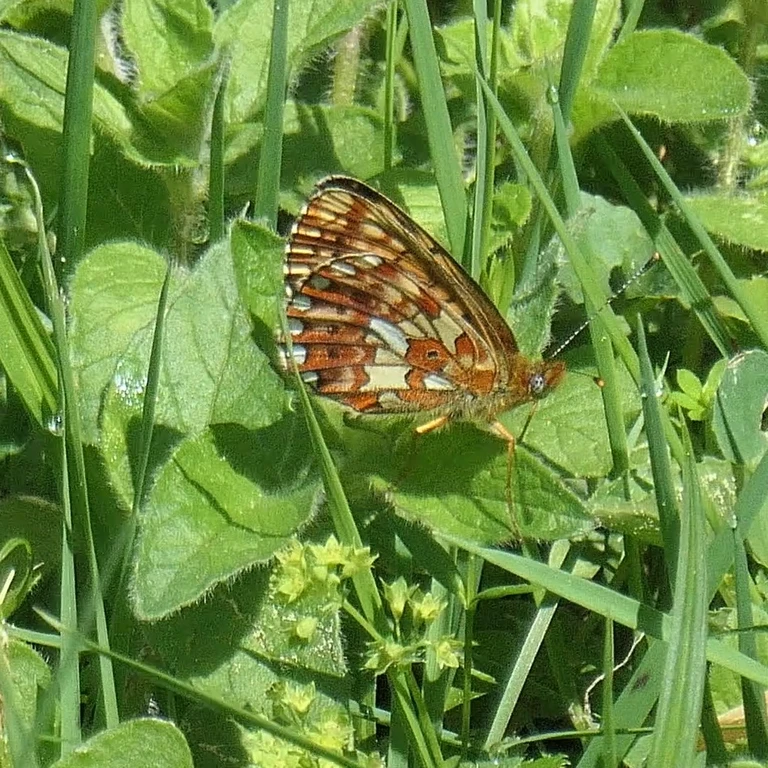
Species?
Boloria euphrosyne (also Clossiana euphrosyne)
